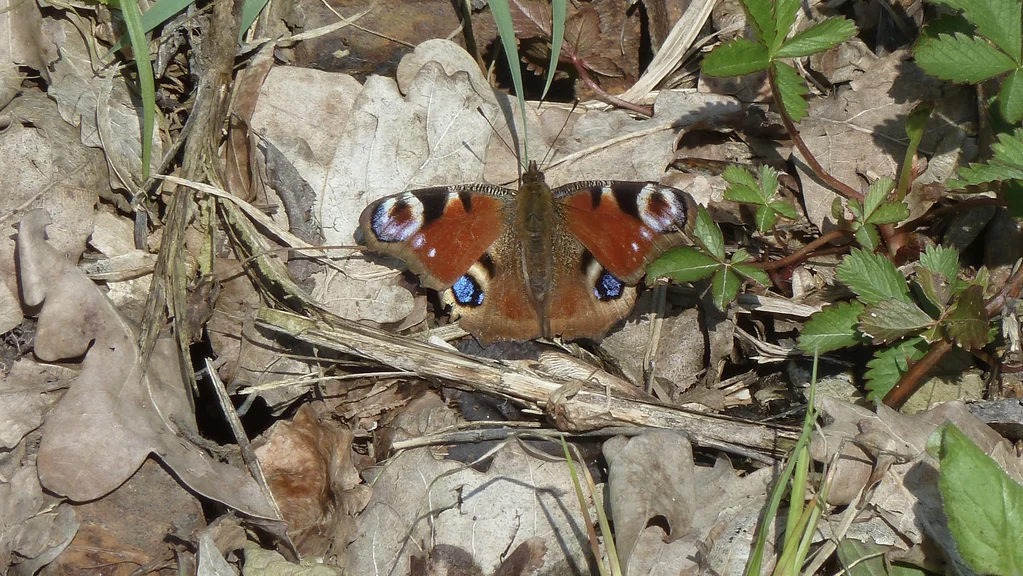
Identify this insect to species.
Aglais io
